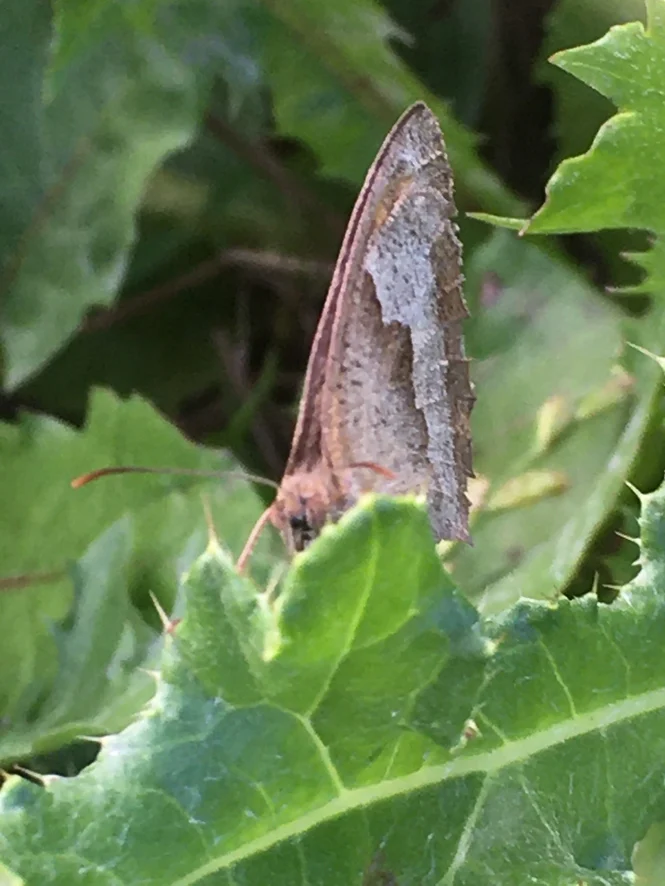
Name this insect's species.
Maniola jurtina
